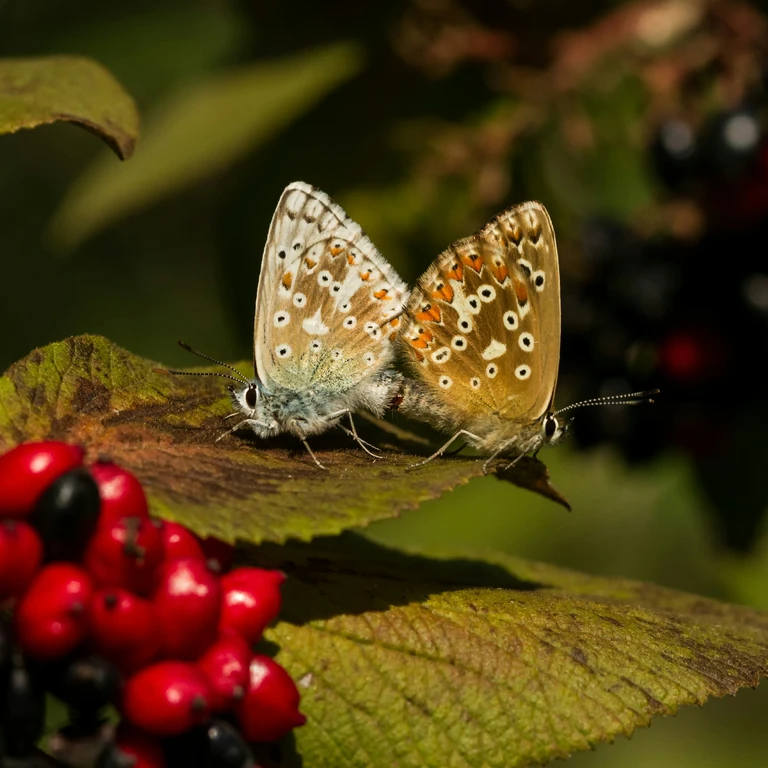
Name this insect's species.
Lysandra coridon
